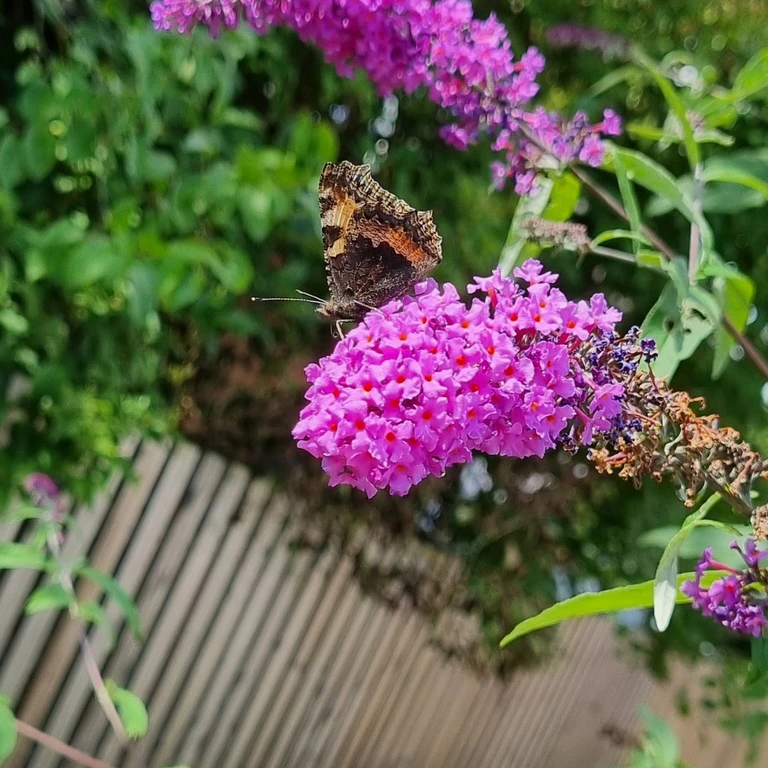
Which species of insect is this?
Aglais urticae
